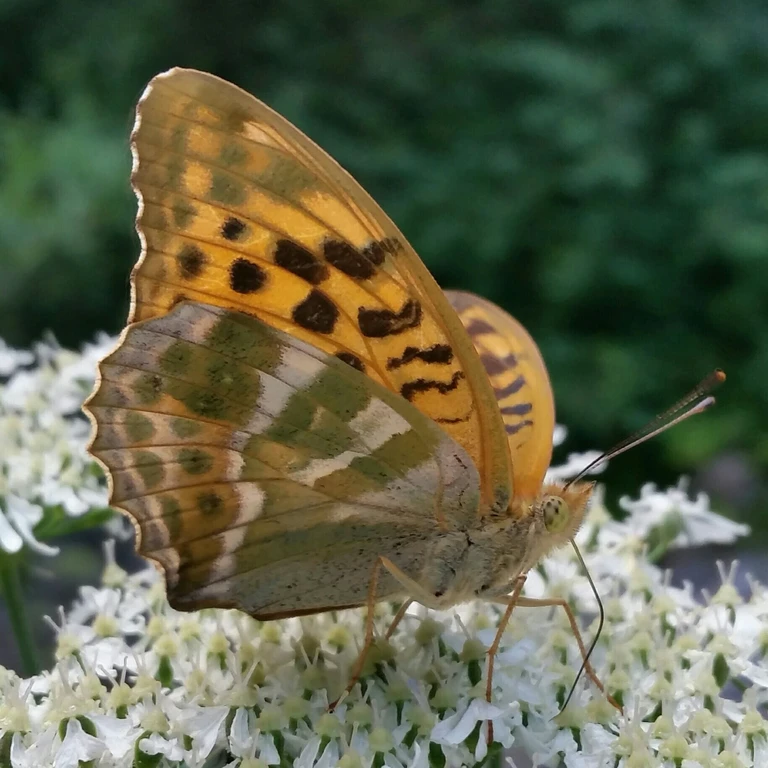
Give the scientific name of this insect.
Argynnis paphia
